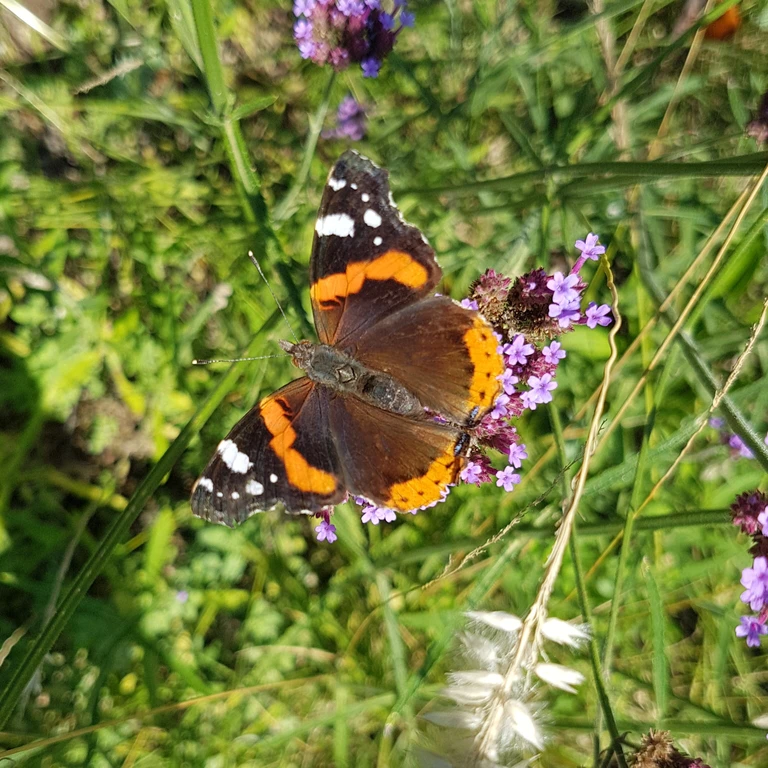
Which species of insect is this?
Vanessa atalanta
